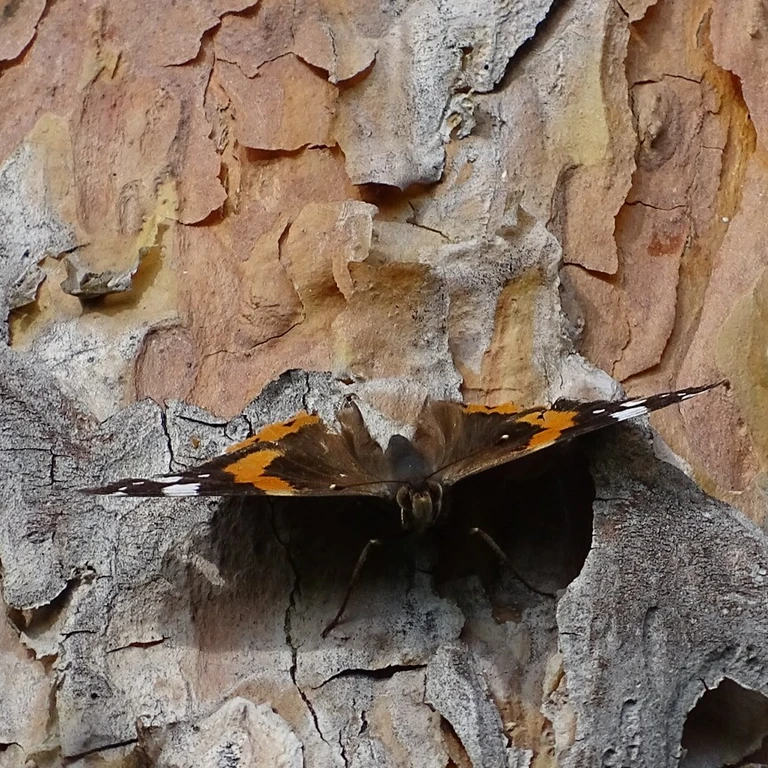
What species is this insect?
Vanessa atalanta
